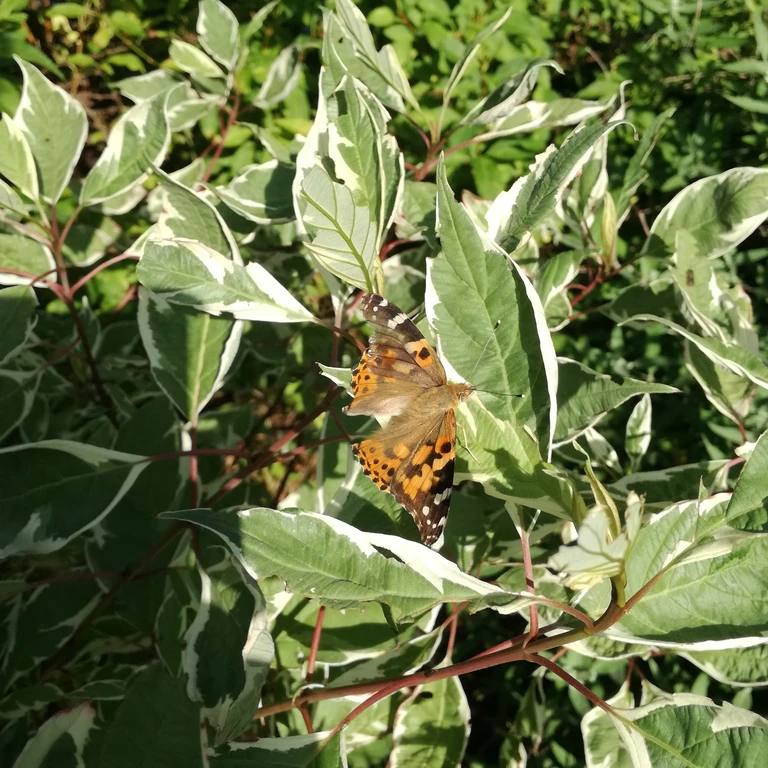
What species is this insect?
Vanessa cardui
